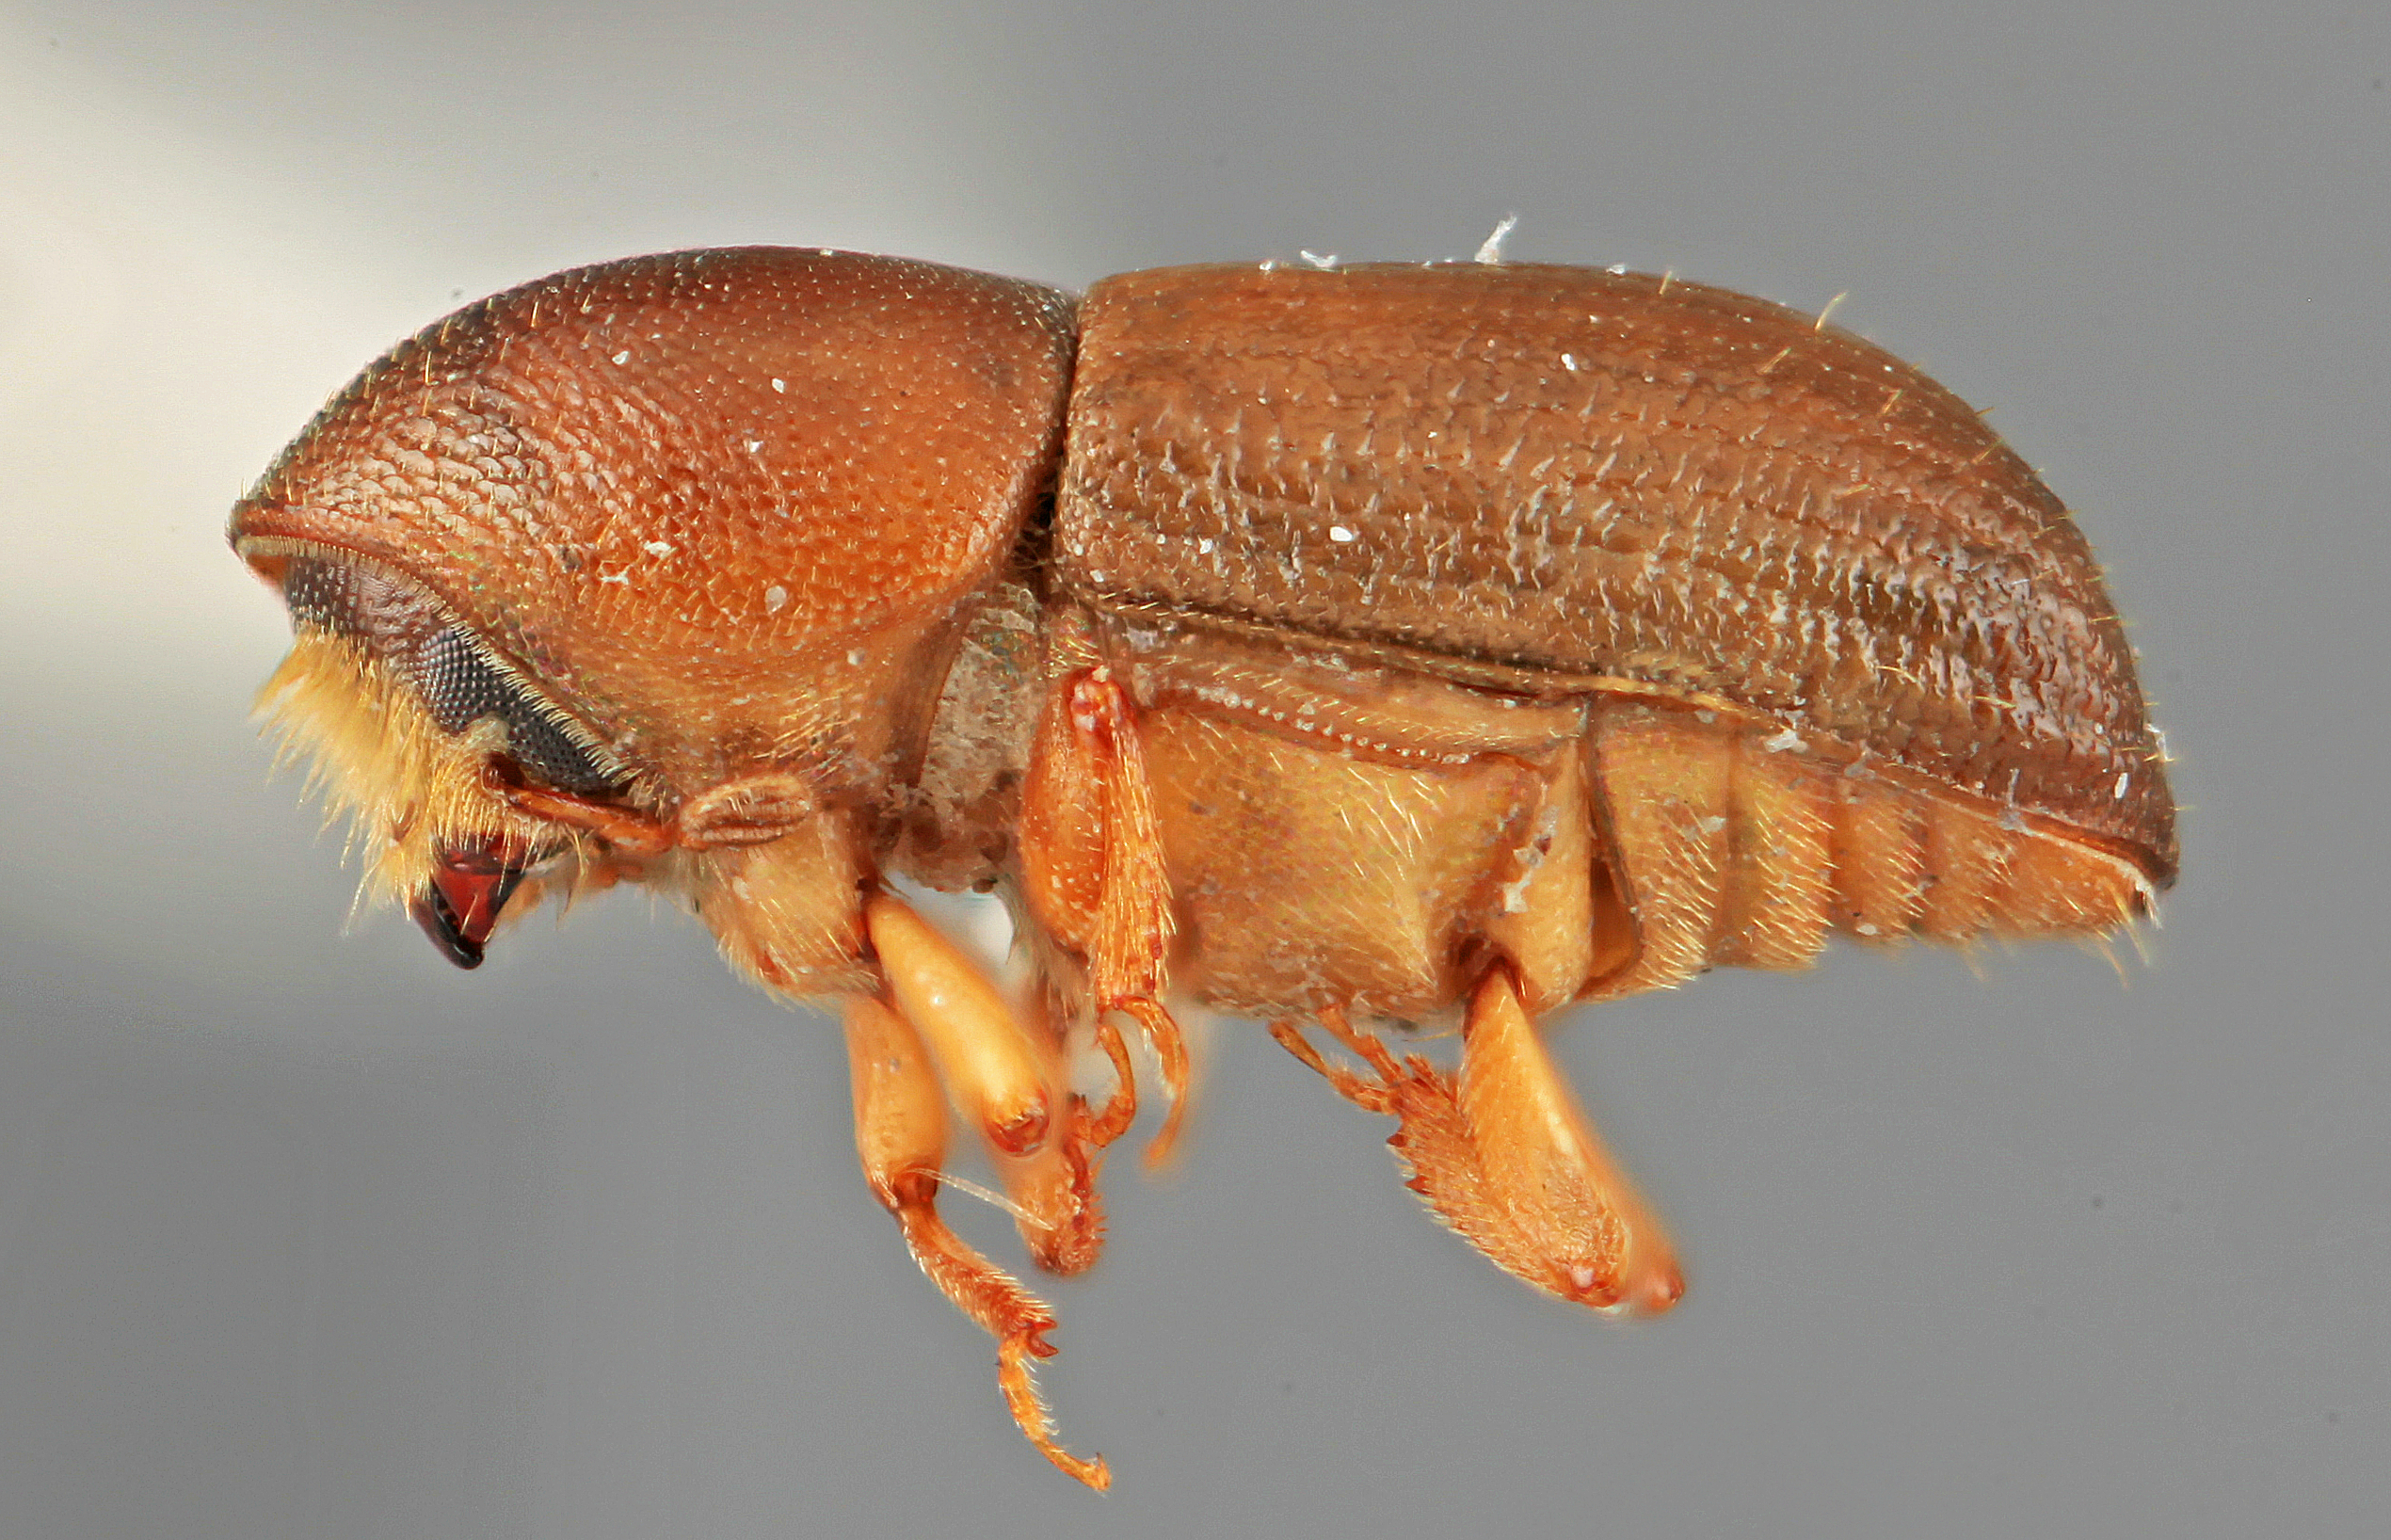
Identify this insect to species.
Dendroterus defectus
